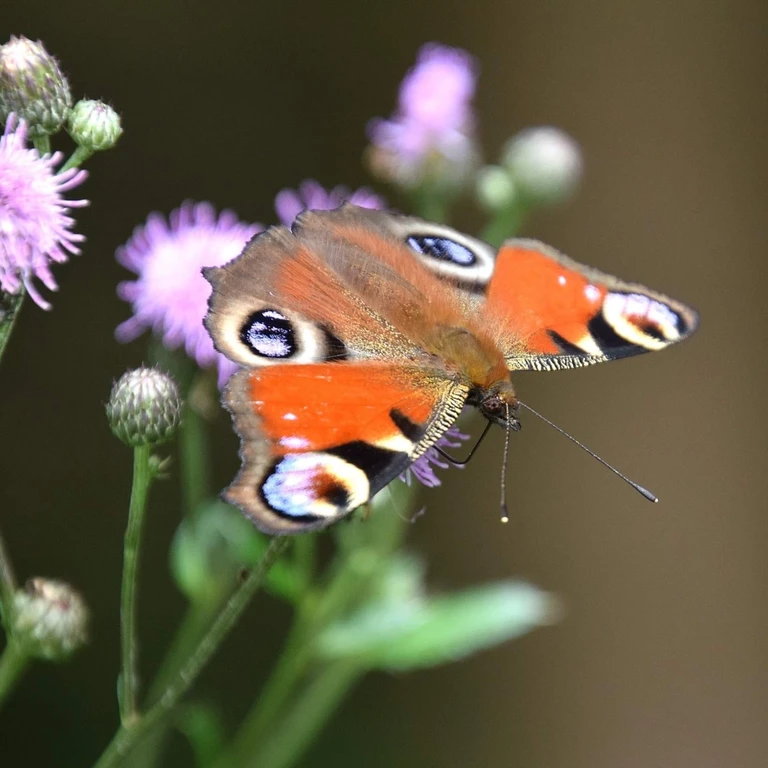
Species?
Aglais io
